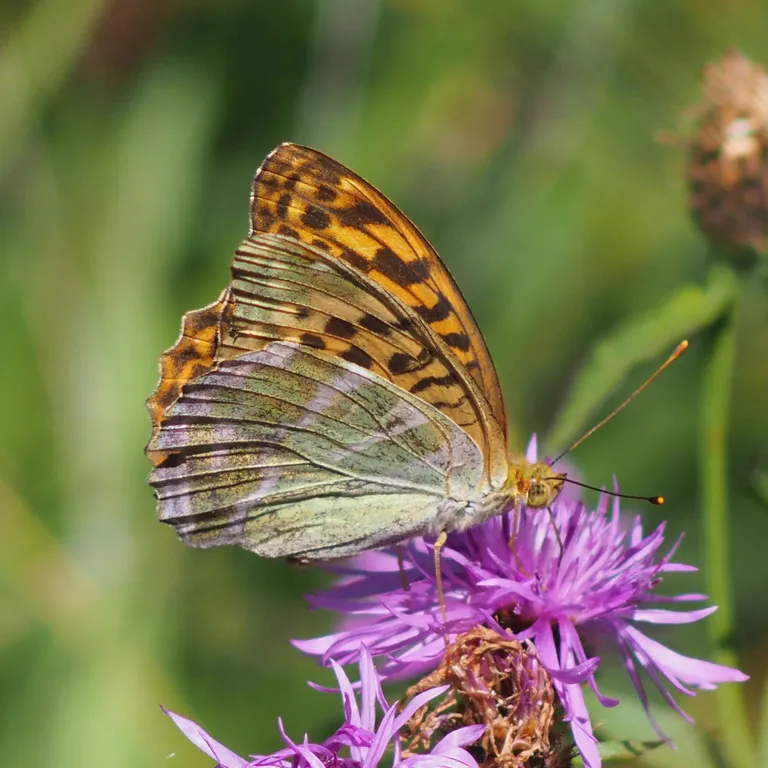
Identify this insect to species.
Argynnis paphia
